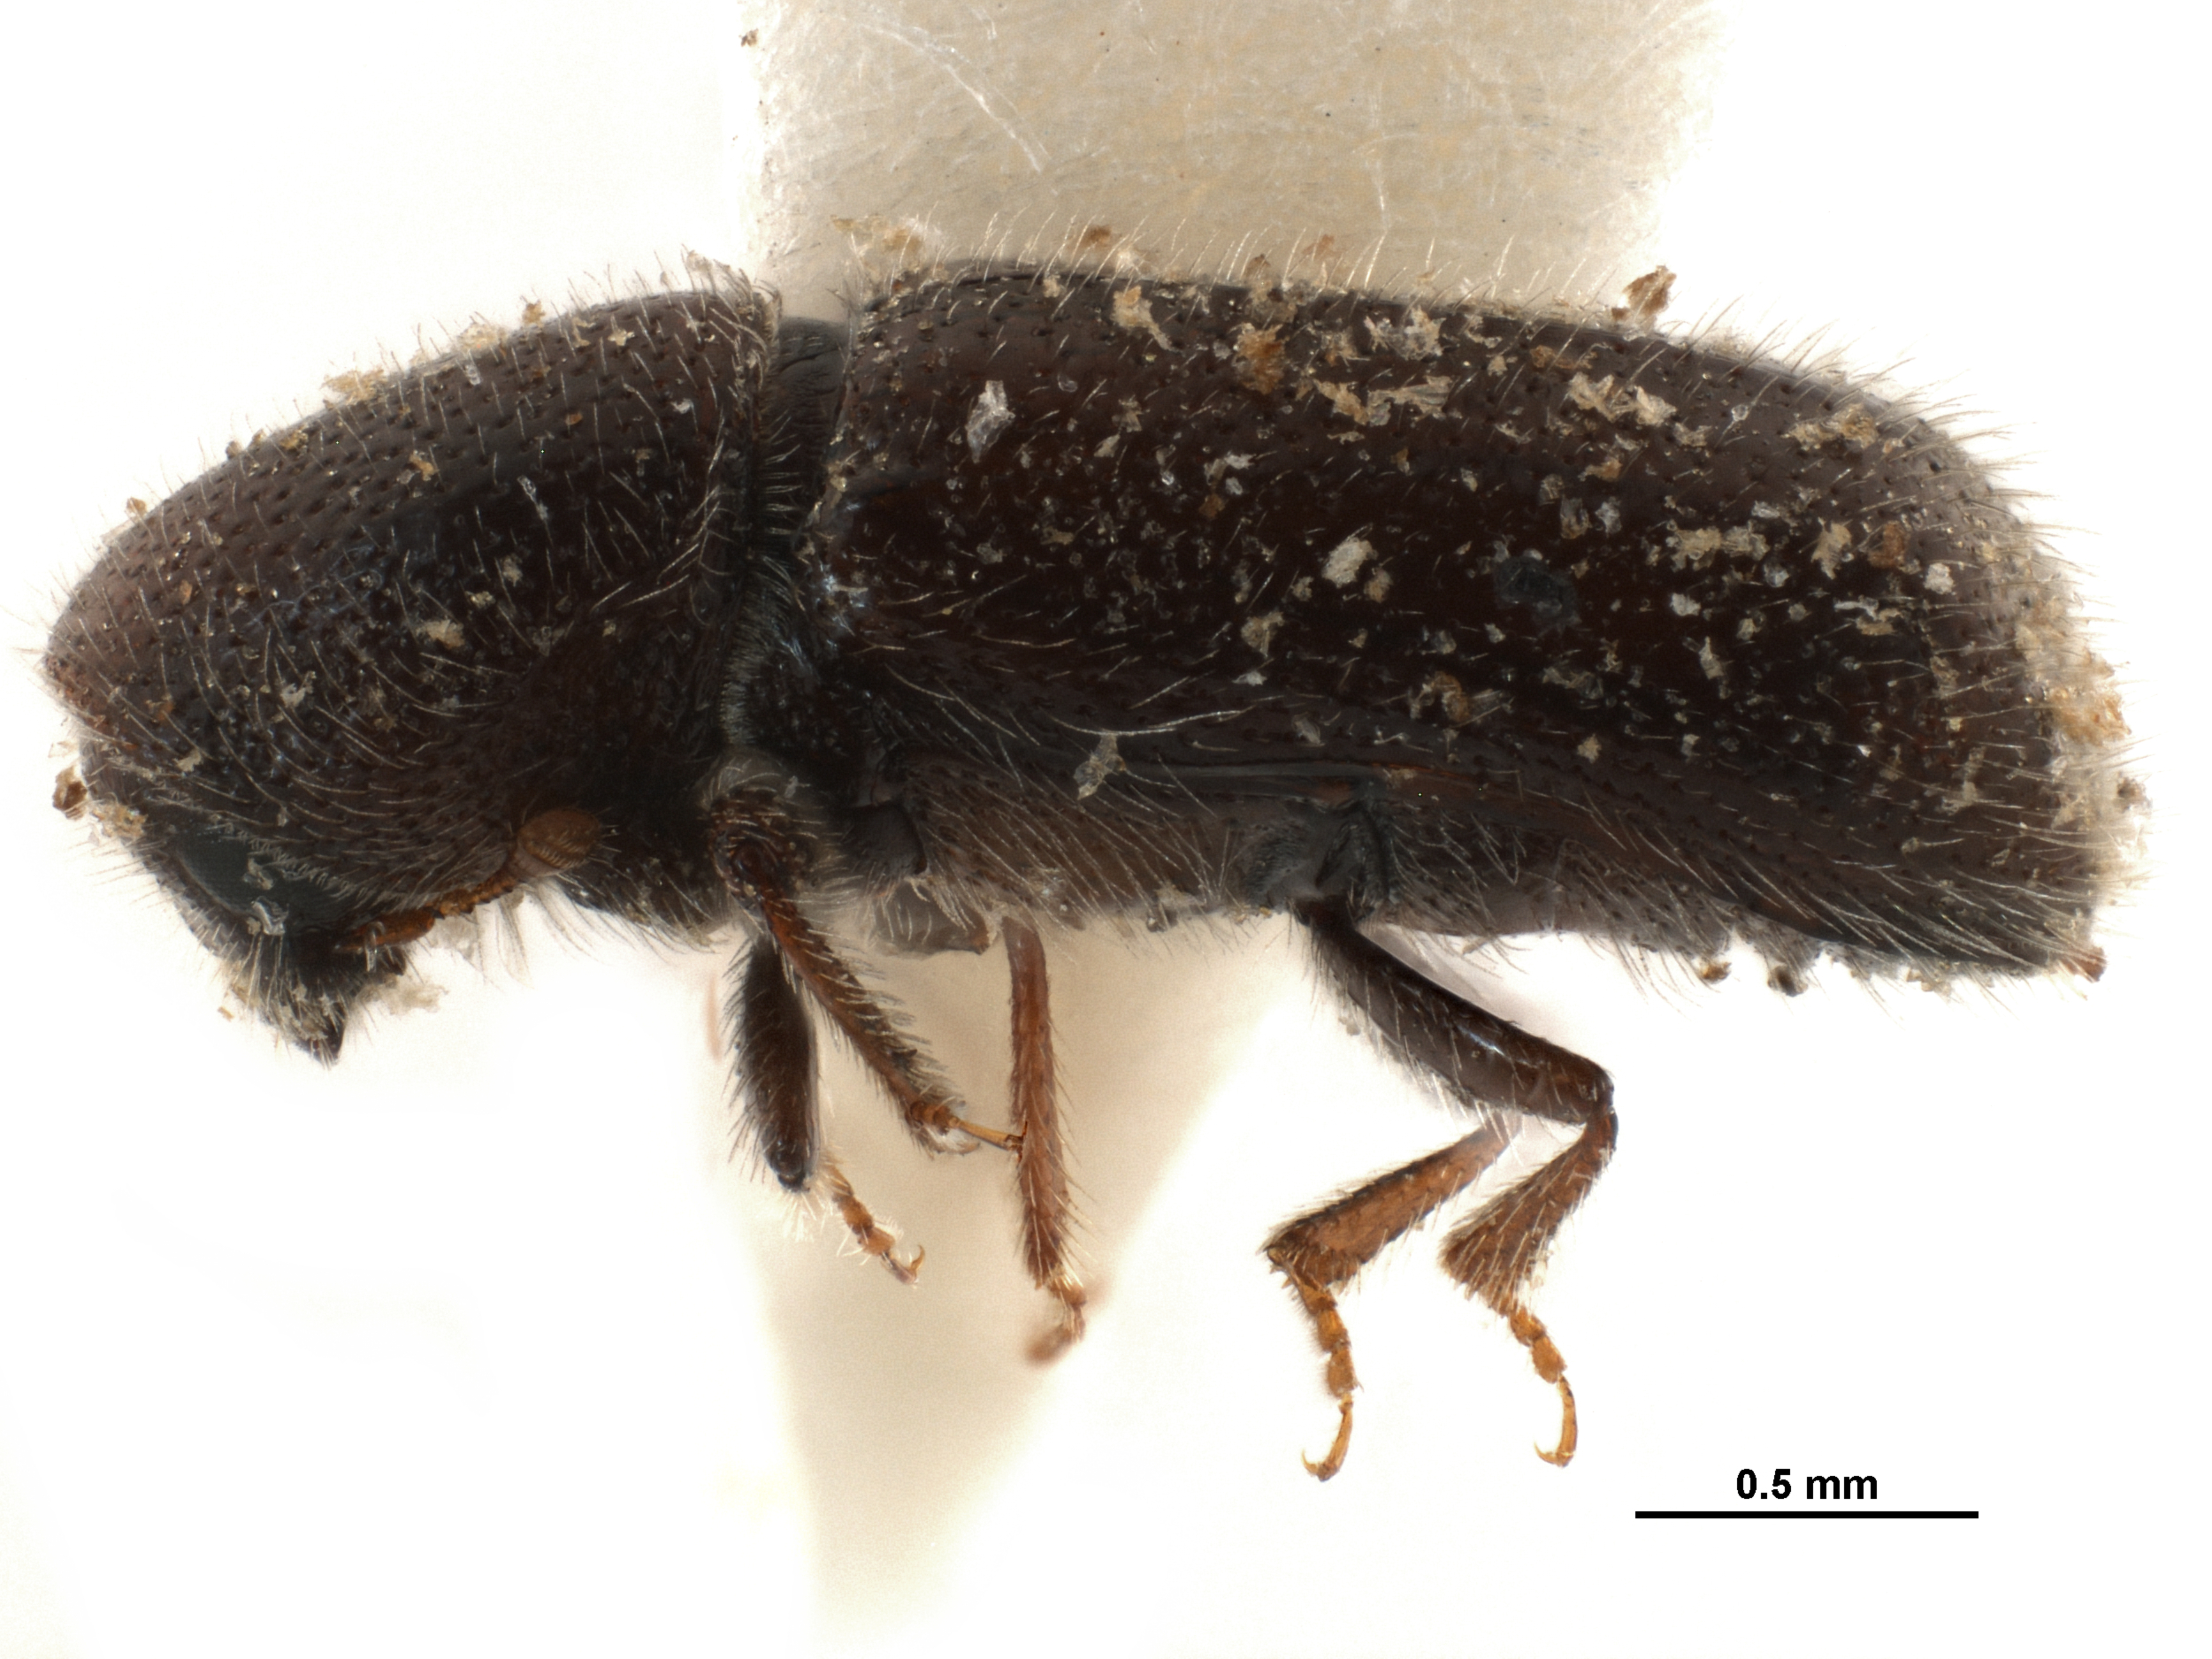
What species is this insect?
Thamnurgus euphorbiae
